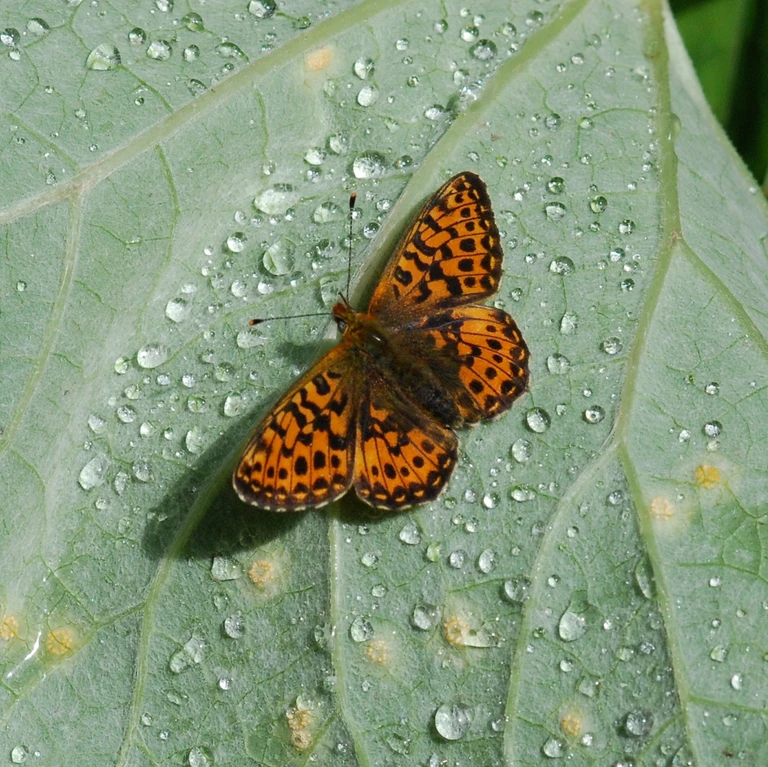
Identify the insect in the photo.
Boloria euphrosyne (also Clossiana euphrosyne)
